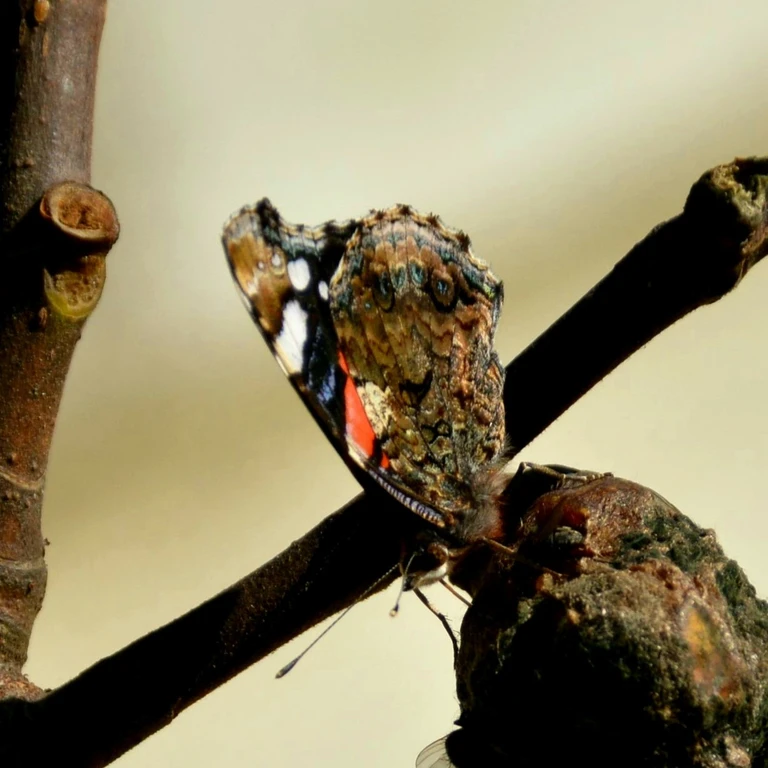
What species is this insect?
Vanessa atalanta
